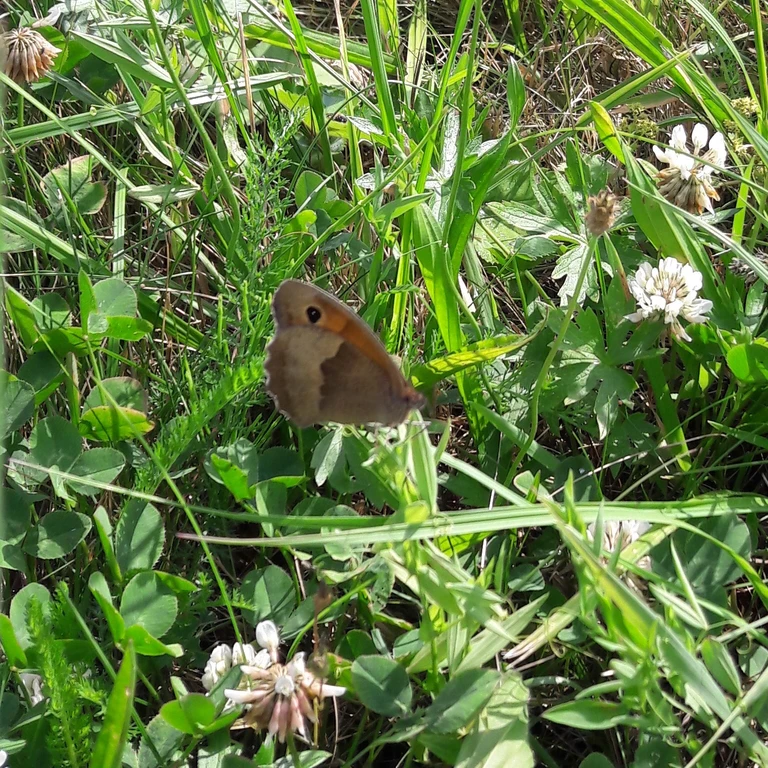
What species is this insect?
Maniola jurtina
